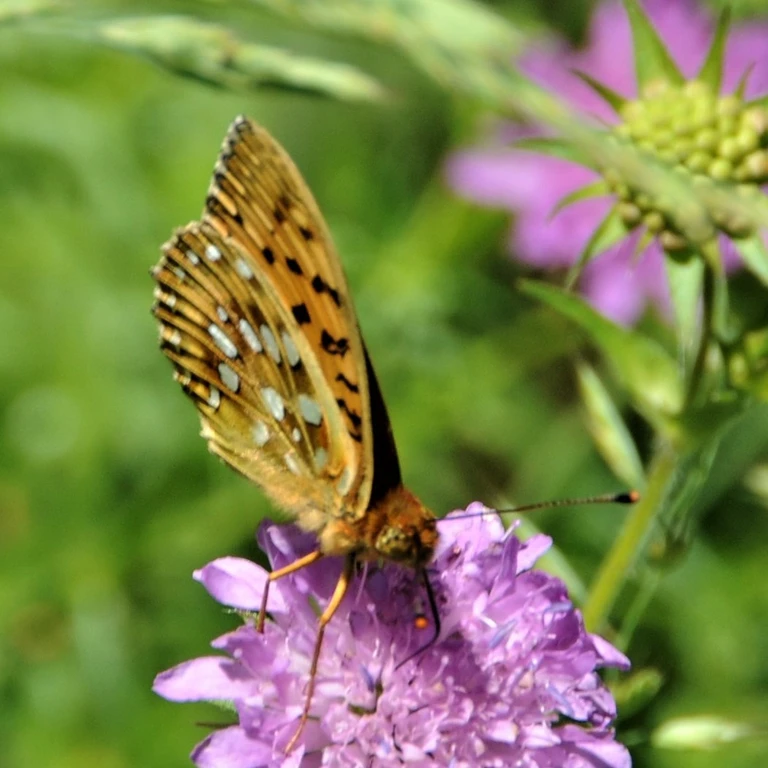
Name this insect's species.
Speyeria aglaja
